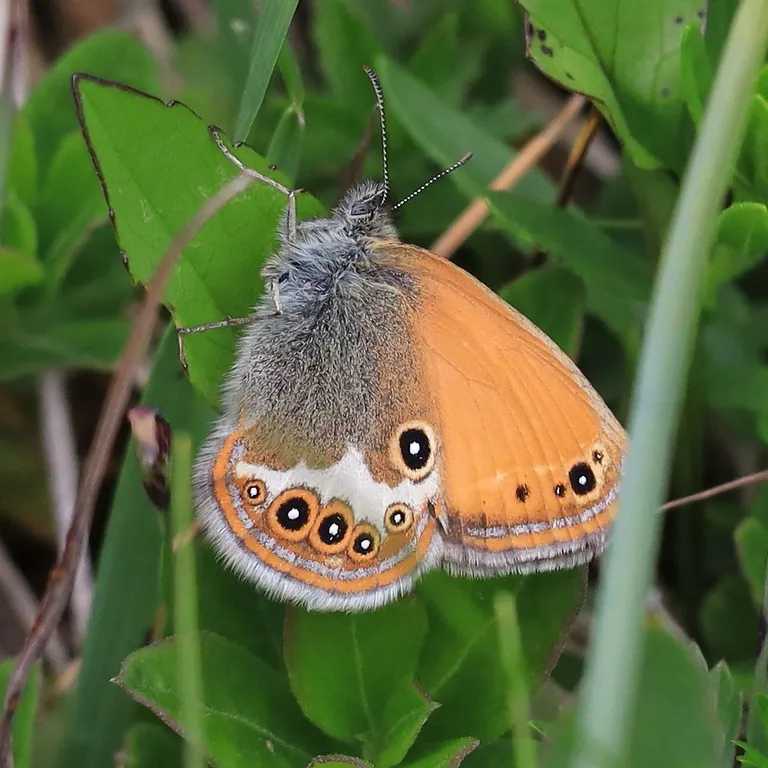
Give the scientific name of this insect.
Coenonympha arcania
